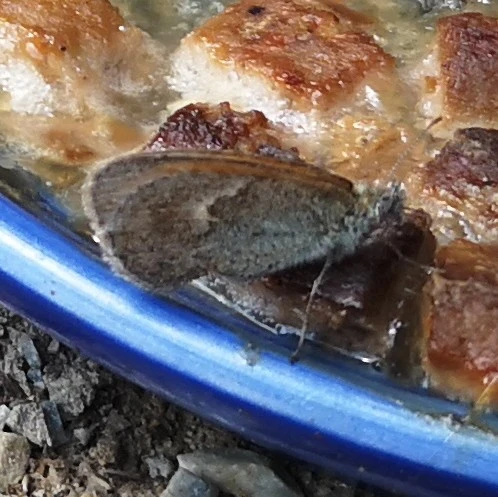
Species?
Coenonympha pamphilus
